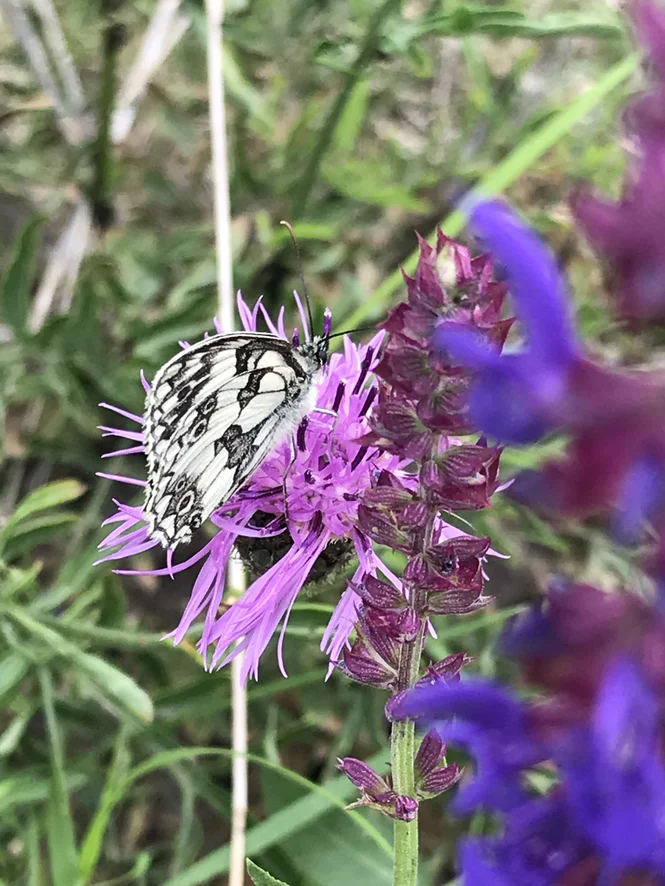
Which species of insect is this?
Melanargia galathea
